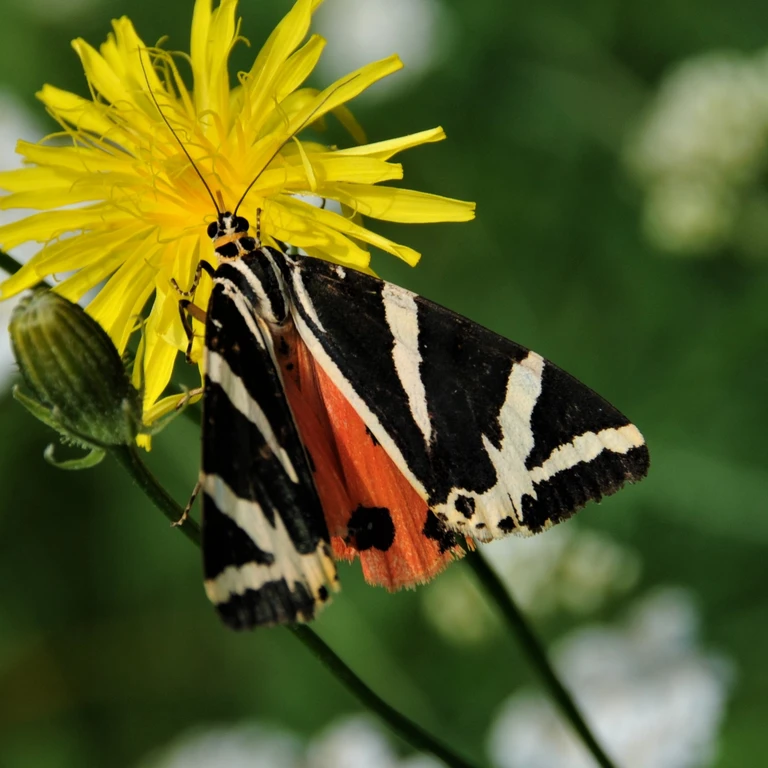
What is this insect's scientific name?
Euplagia quadripunctaria
